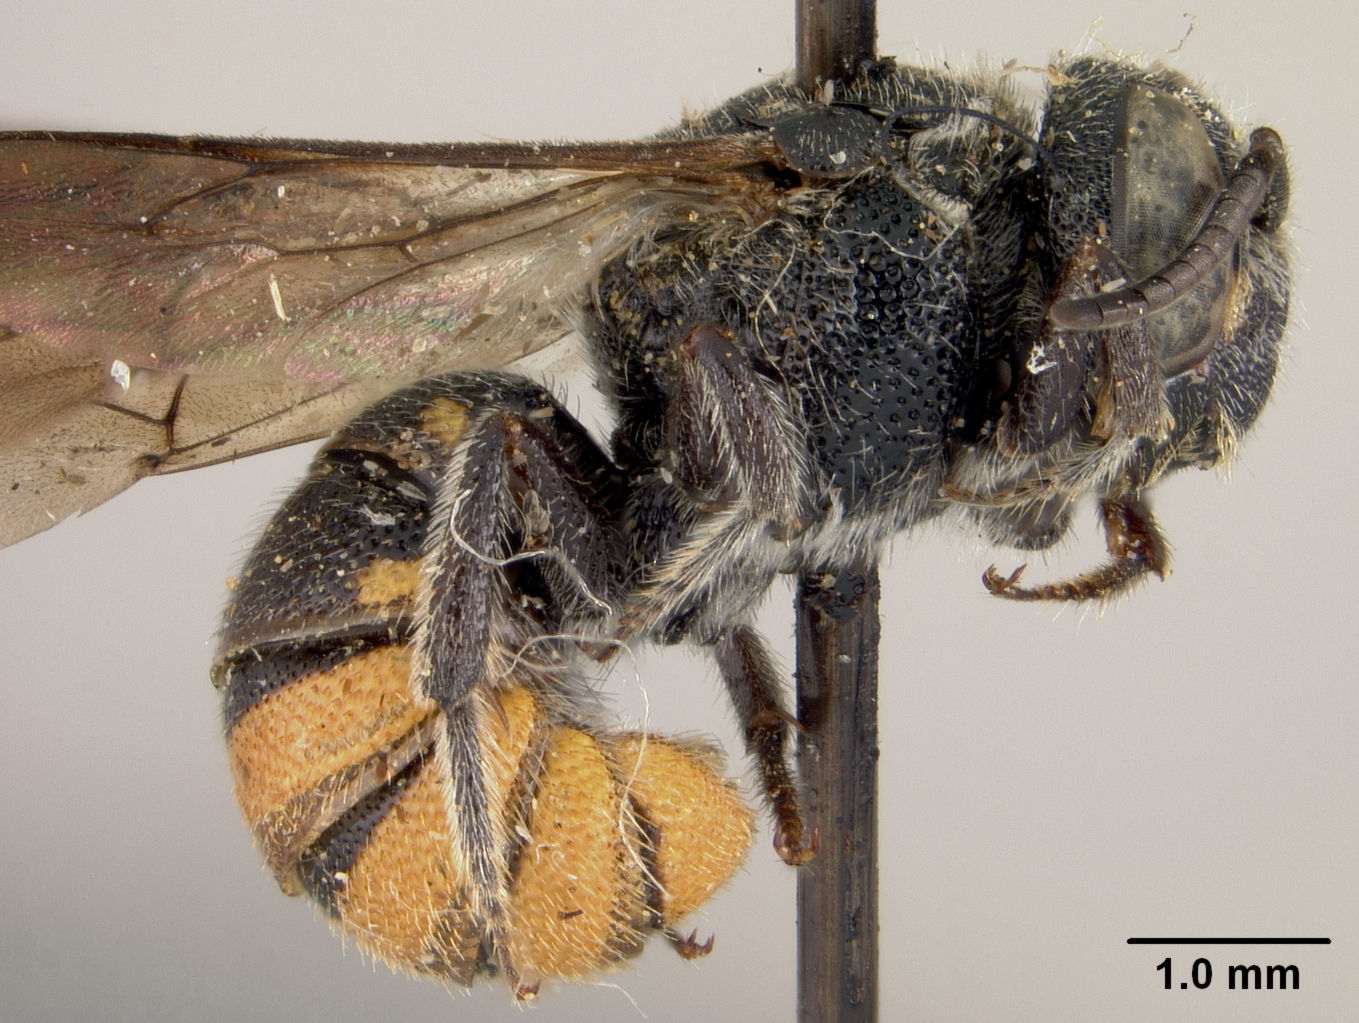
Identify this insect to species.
Stelis vidalesi
